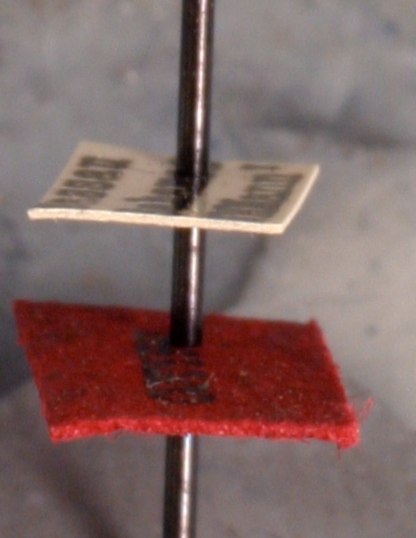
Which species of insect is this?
Macromischa allardycei
